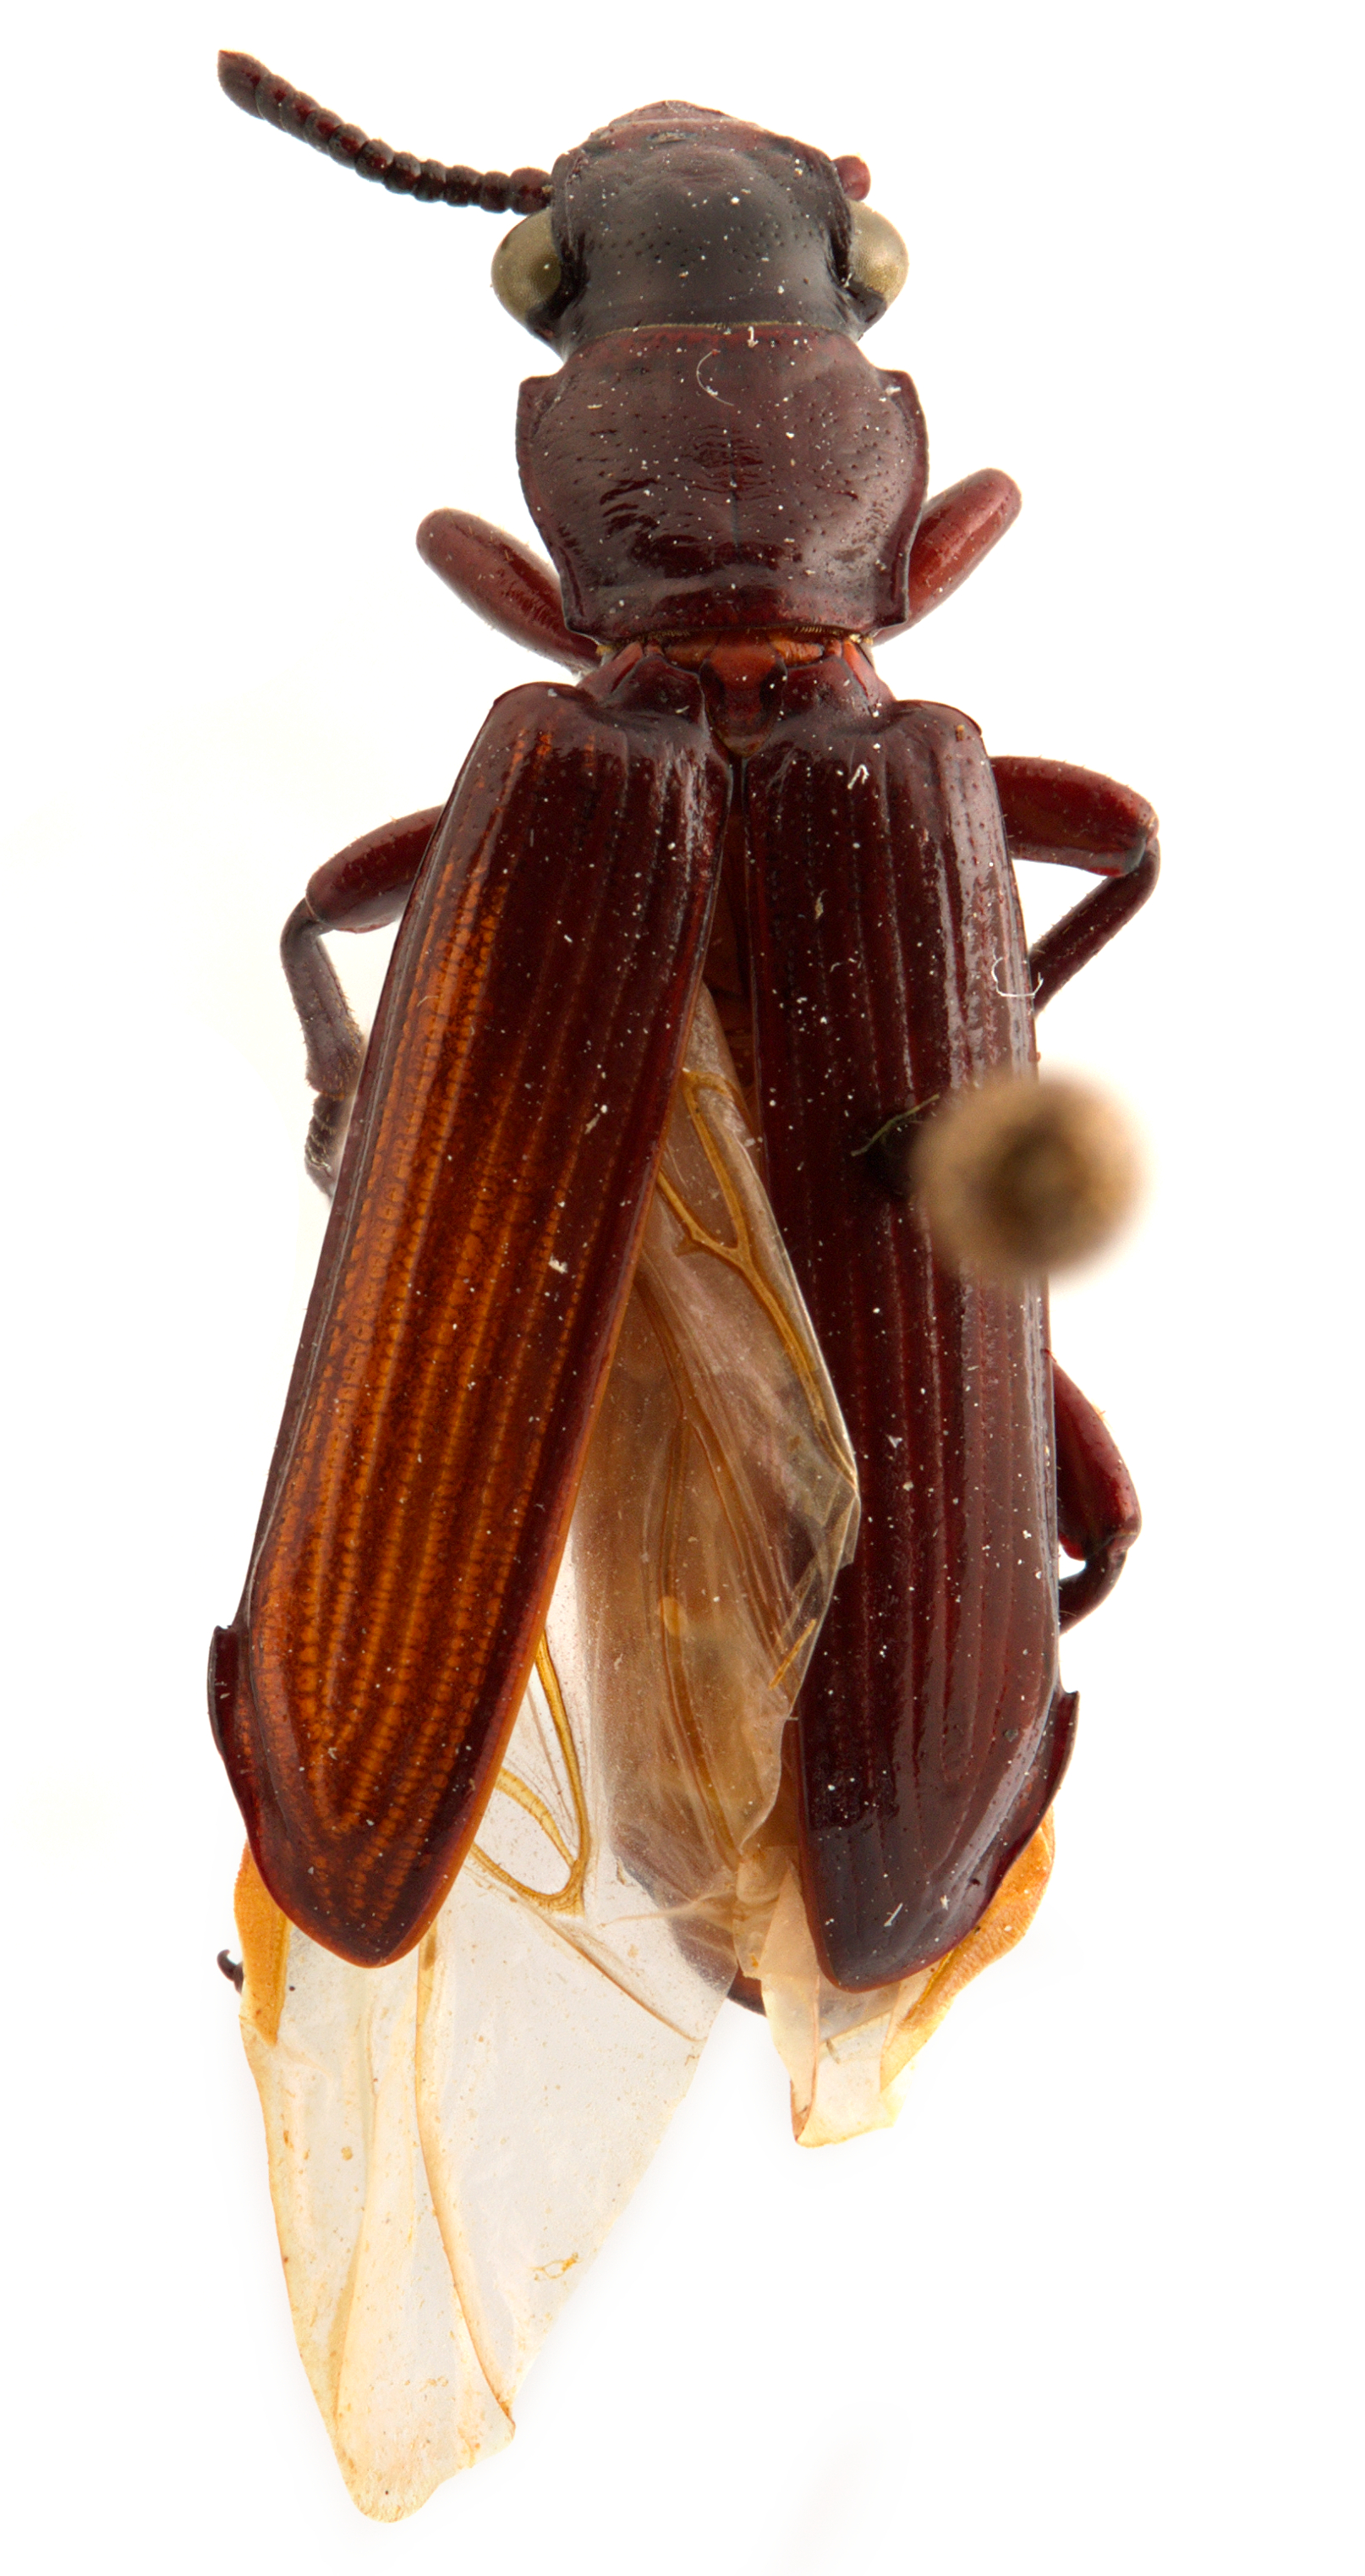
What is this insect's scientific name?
Platycerozaena panamensis
